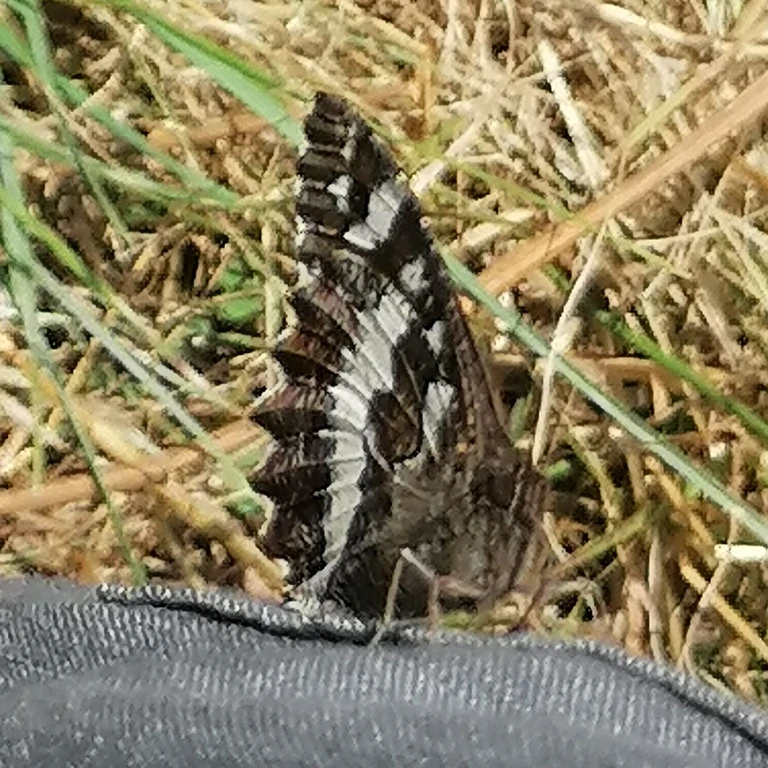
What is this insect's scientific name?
Brintesia circe
